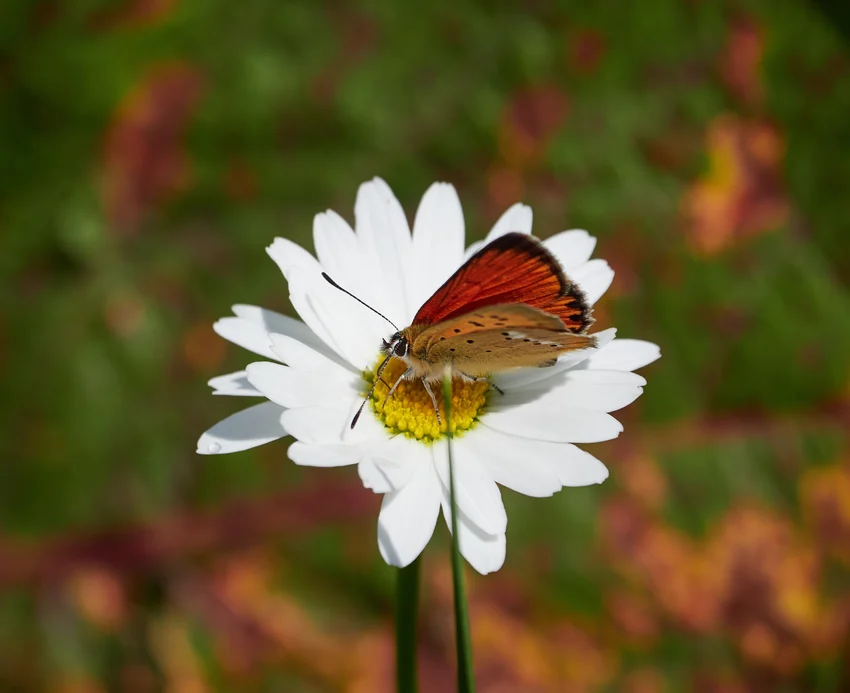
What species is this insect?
Lycaena virgaureae
